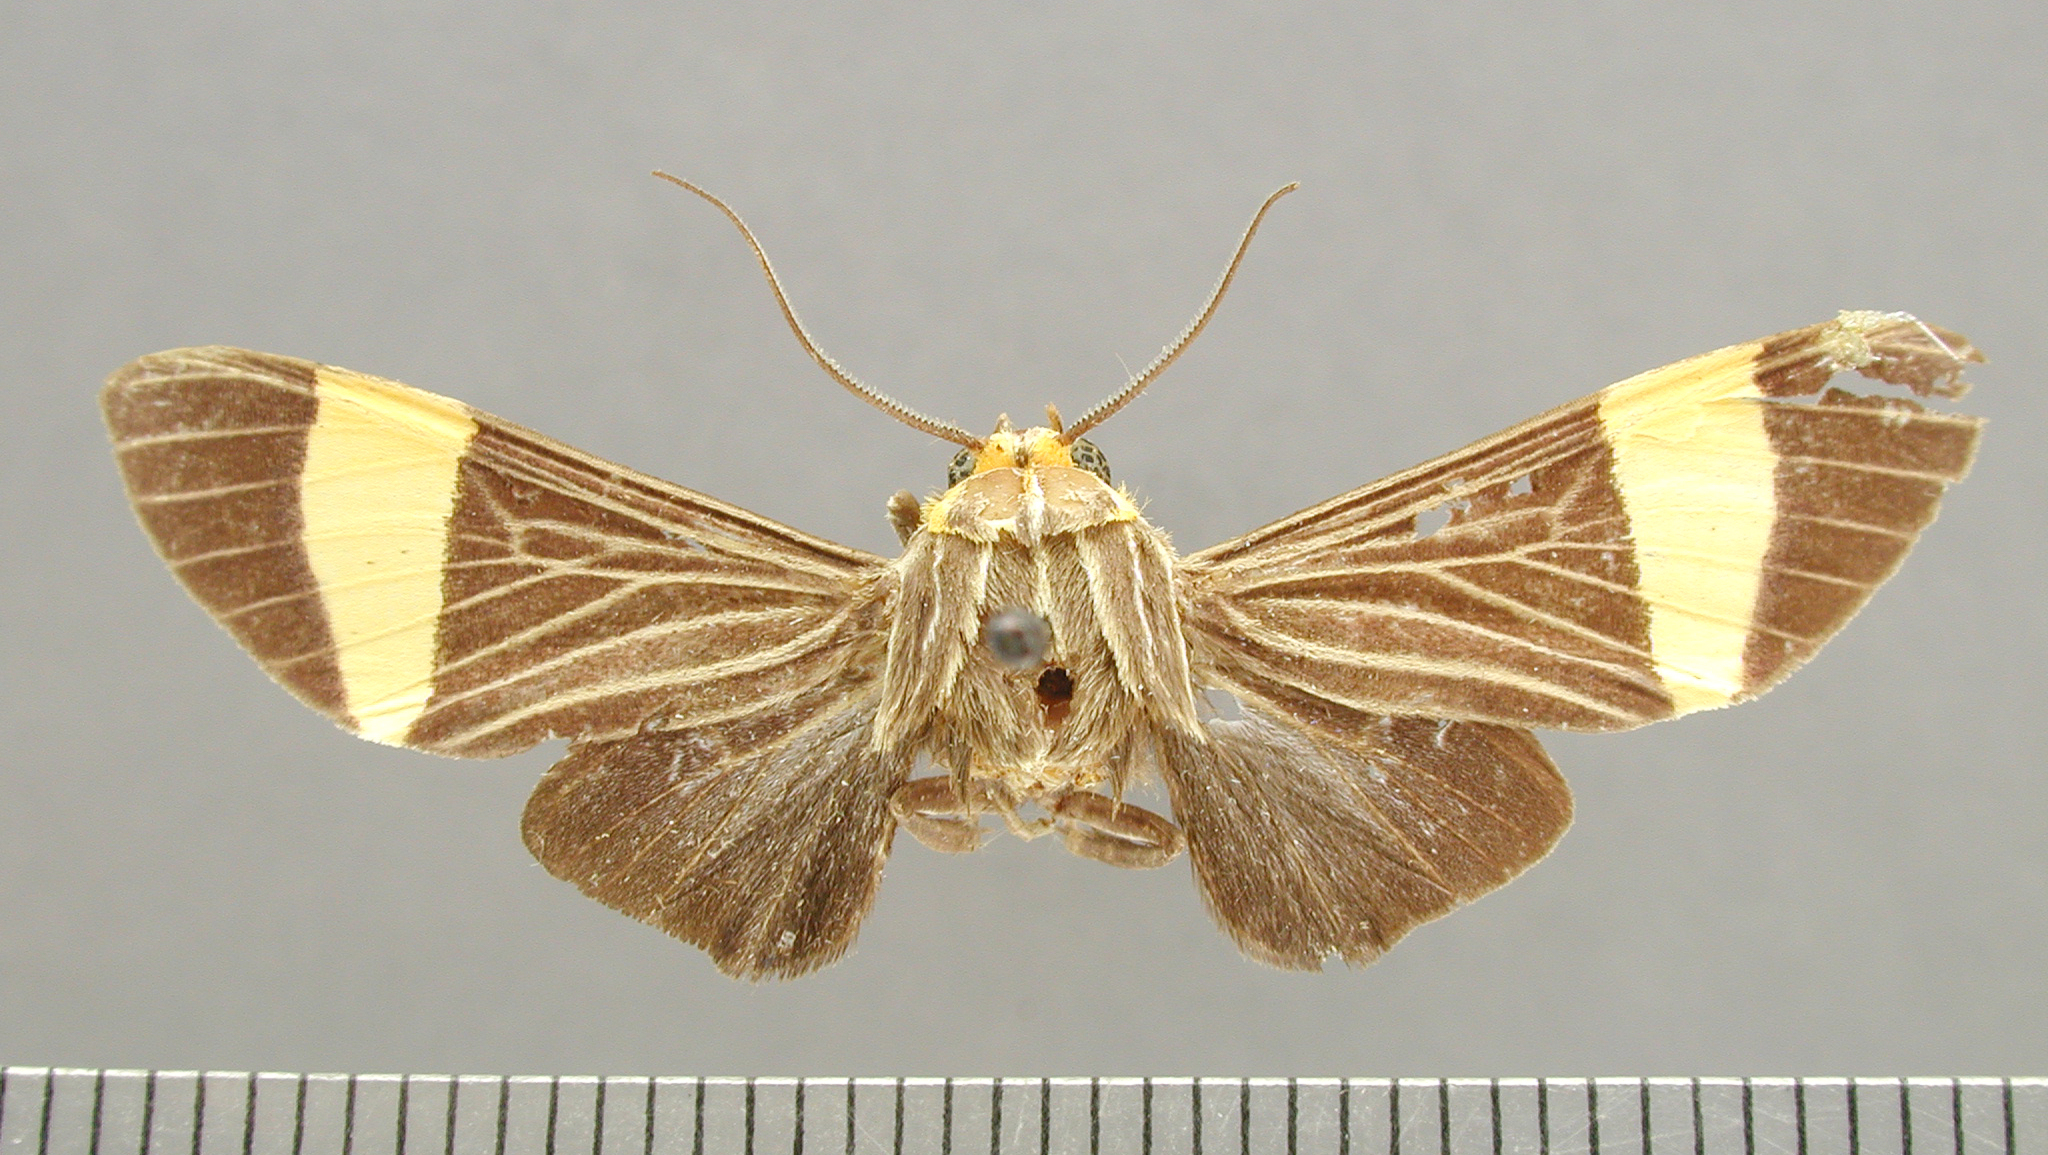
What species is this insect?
Automolis fafner
